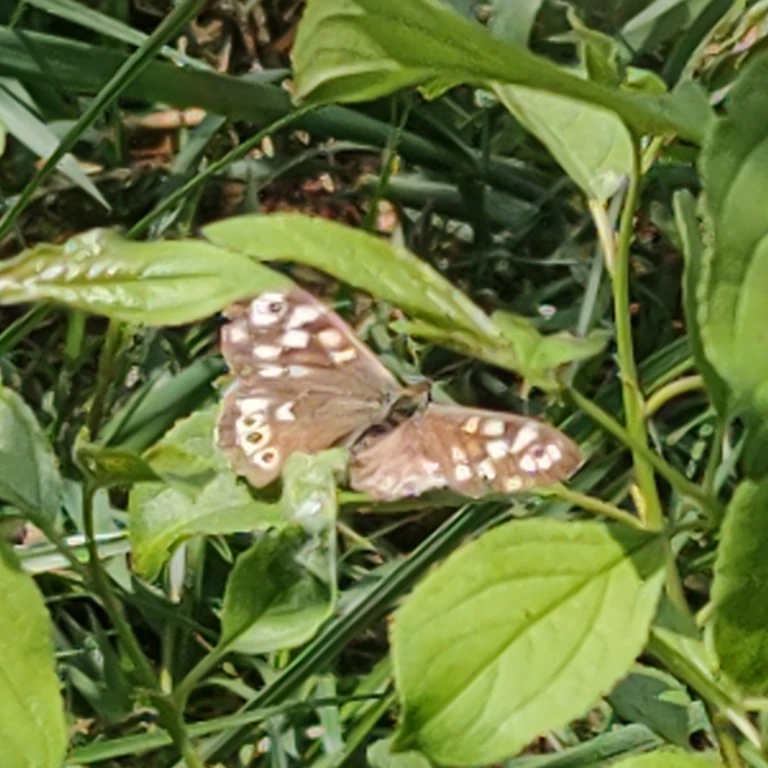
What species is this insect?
Pararge aegeria
